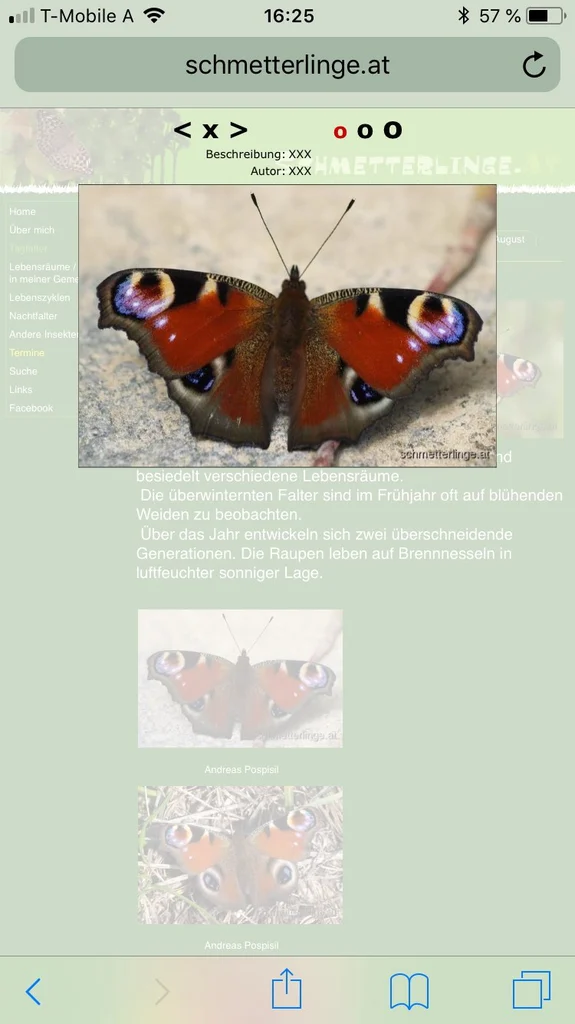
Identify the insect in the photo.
Aglais io
